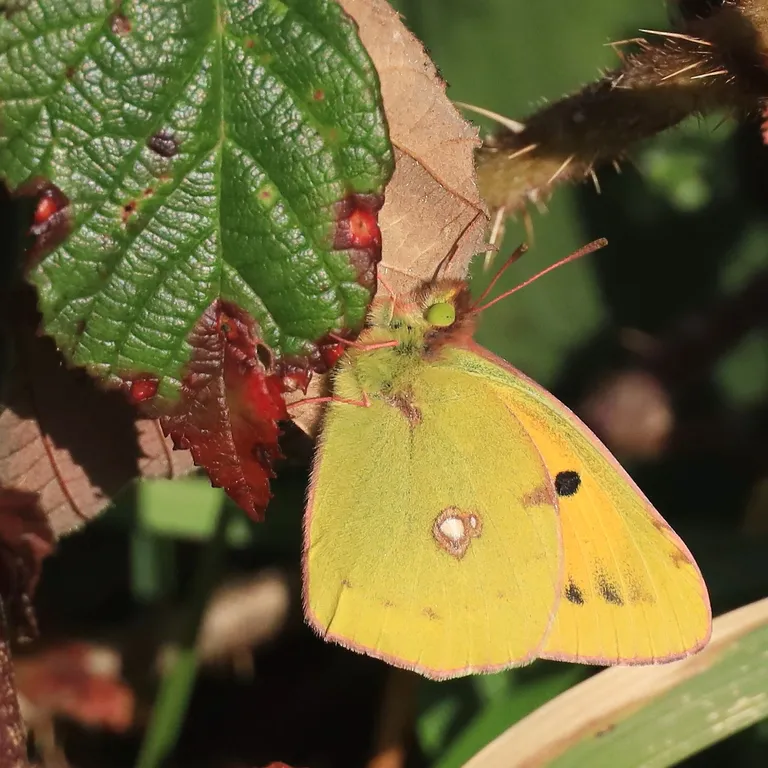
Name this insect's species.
Colias croceus
